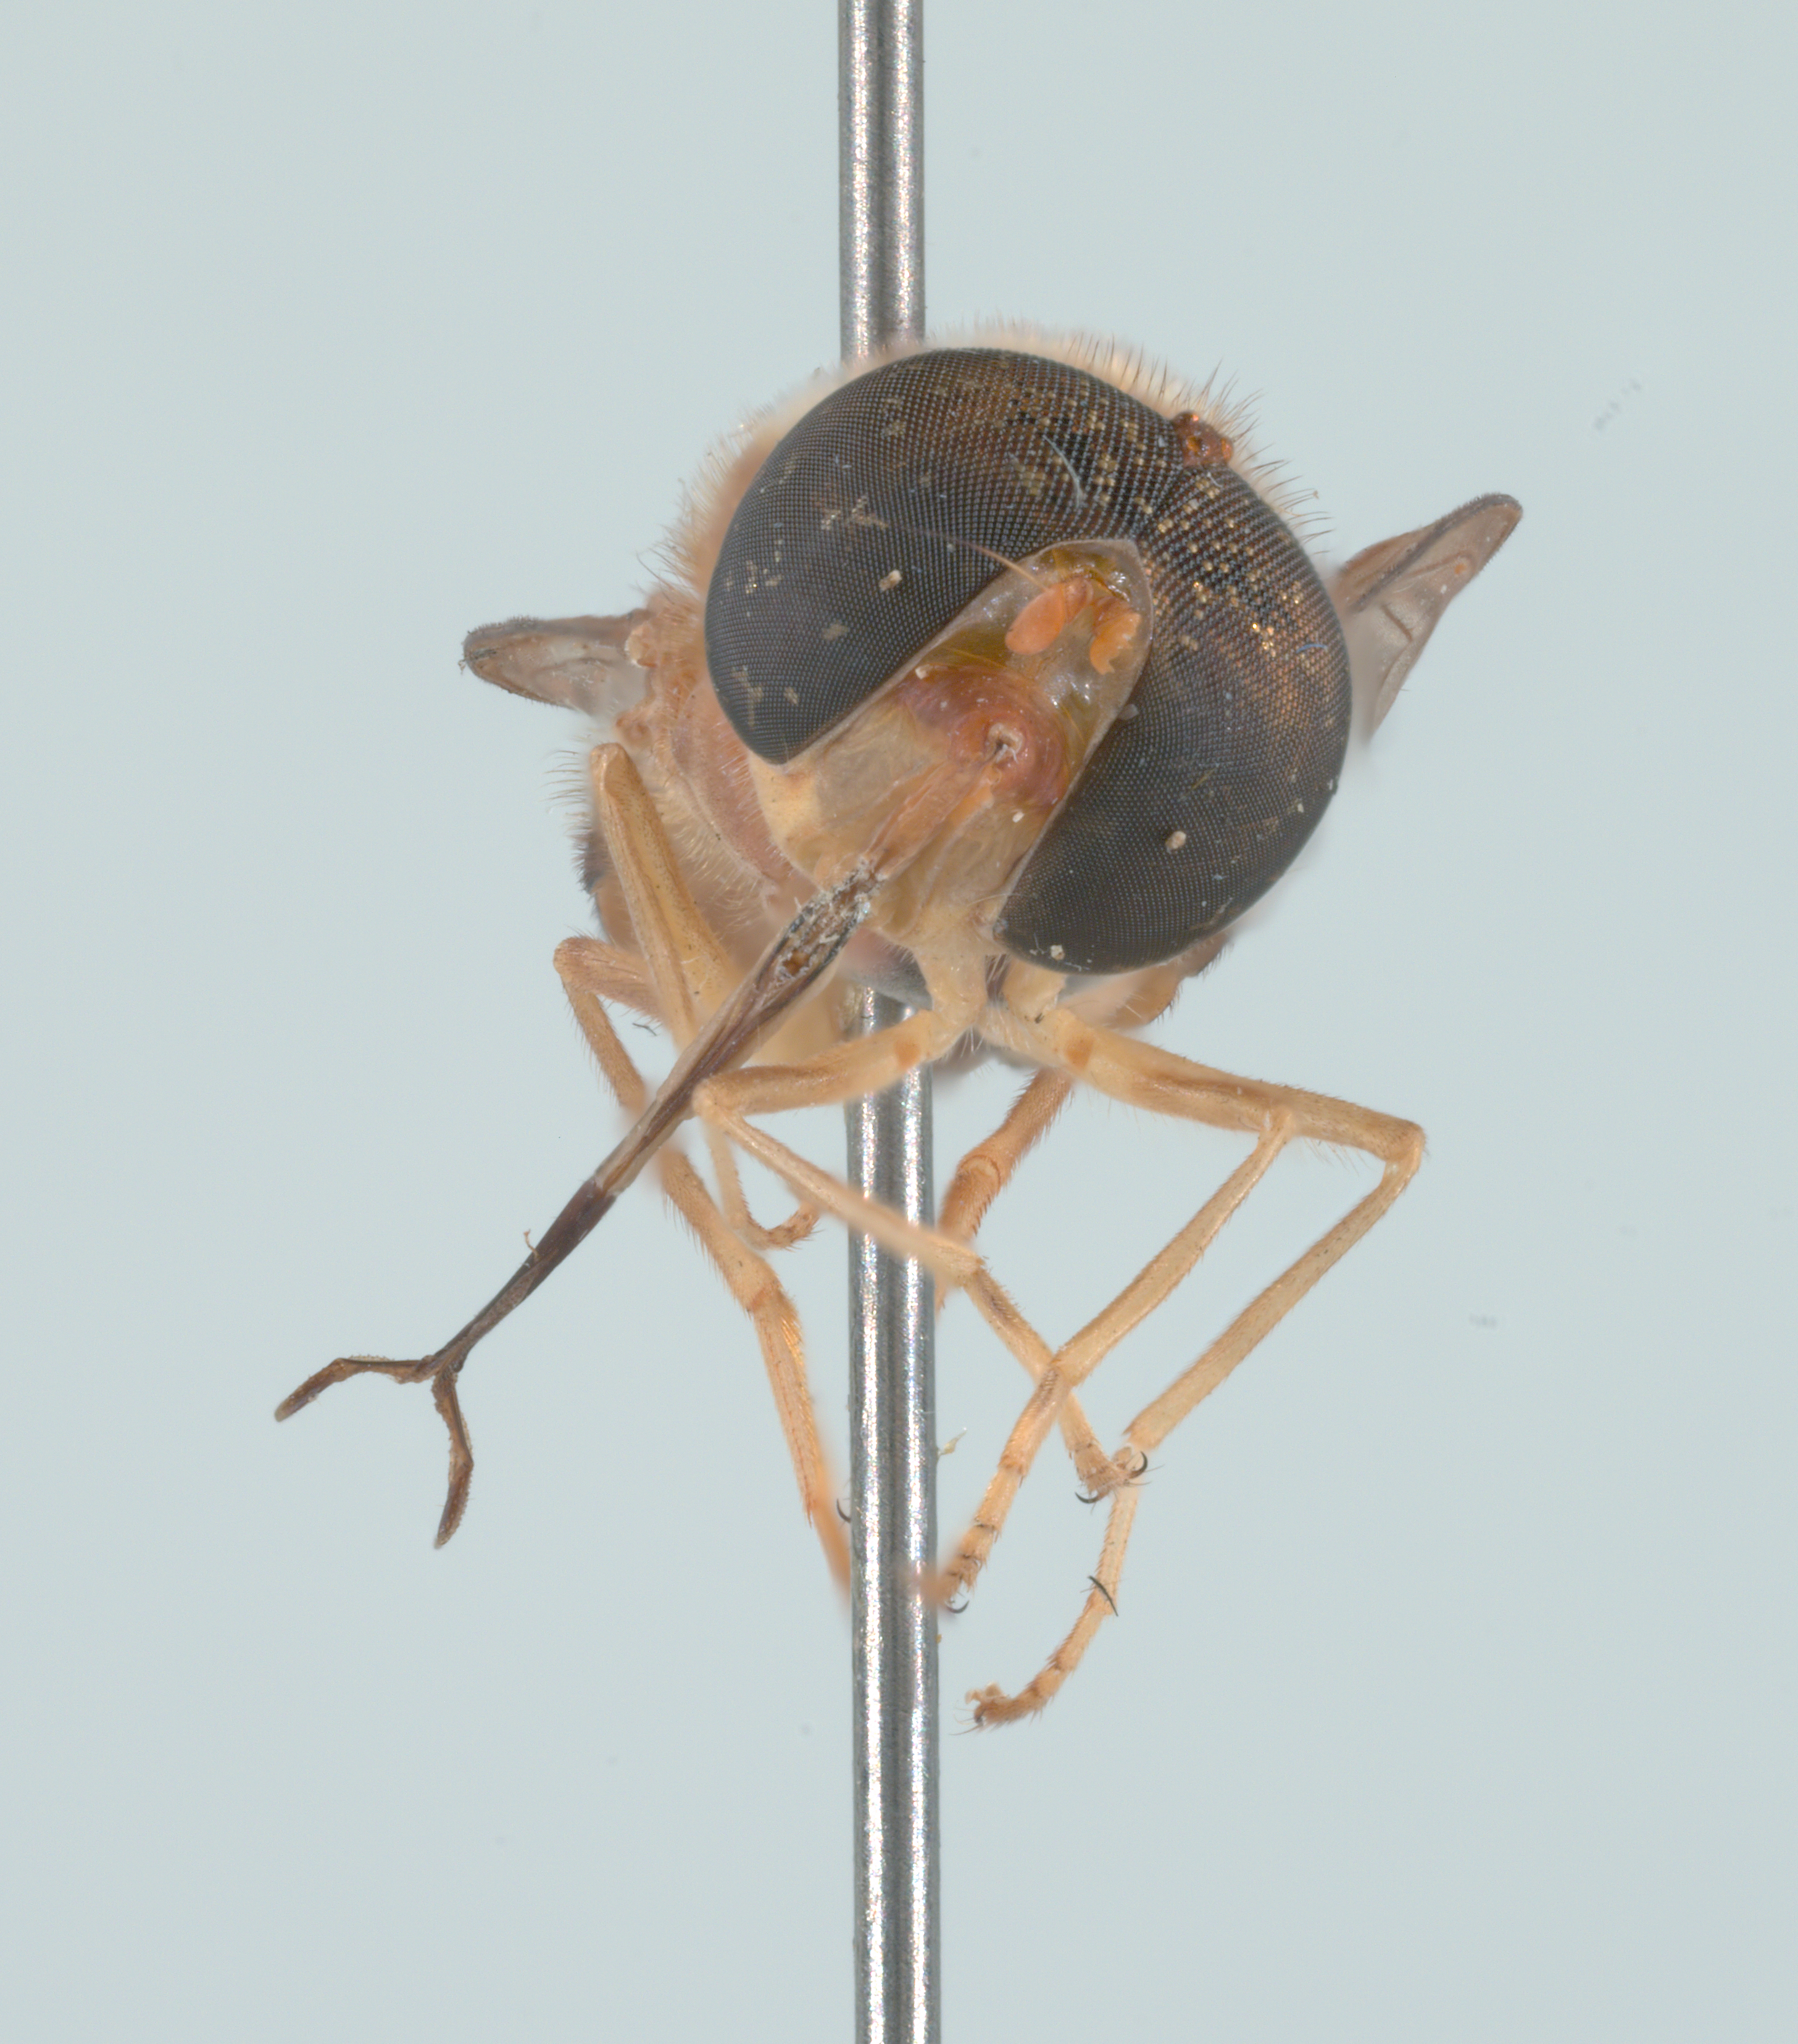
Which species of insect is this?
Rhingia lutea
